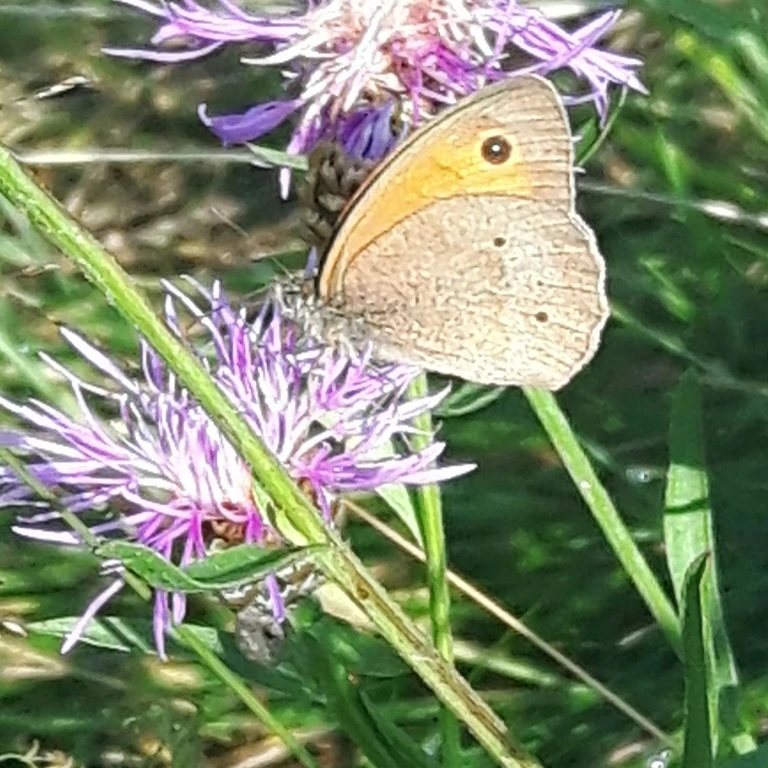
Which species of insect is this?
Maniola jurtina
